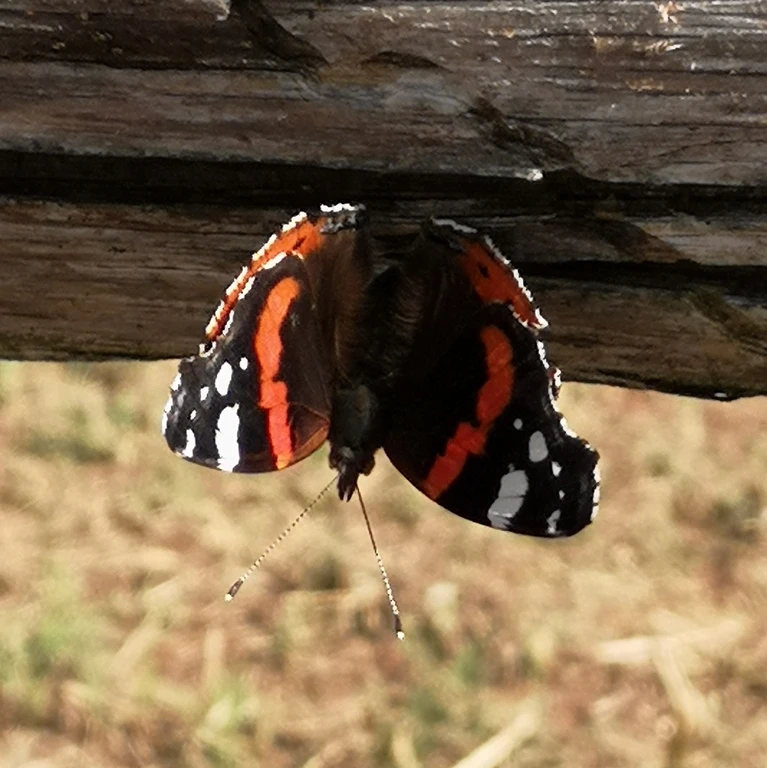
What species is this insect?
Vanessa atalanta
